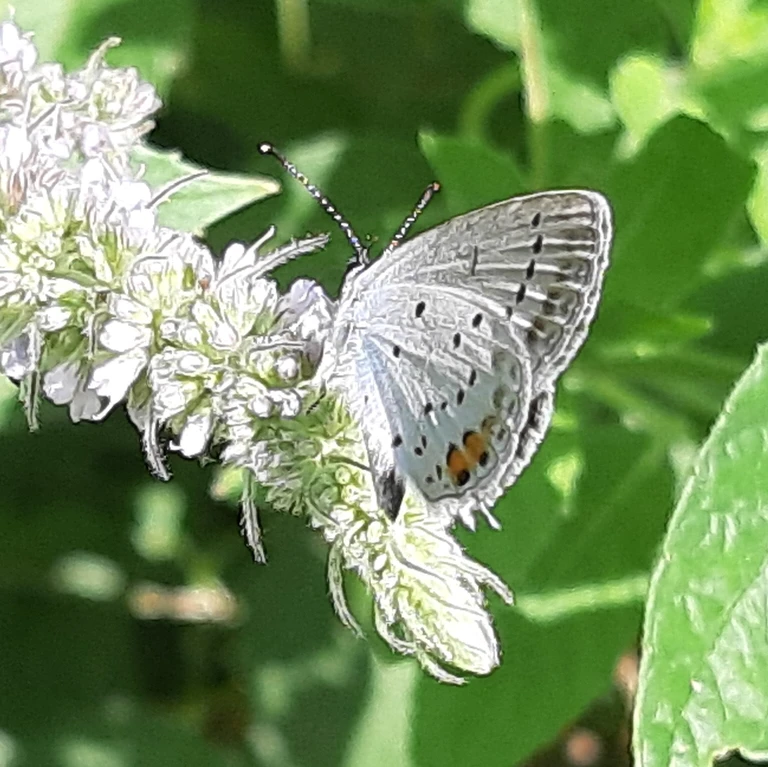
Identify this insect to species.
Cupido argiades (also Elkalyce argiades)
